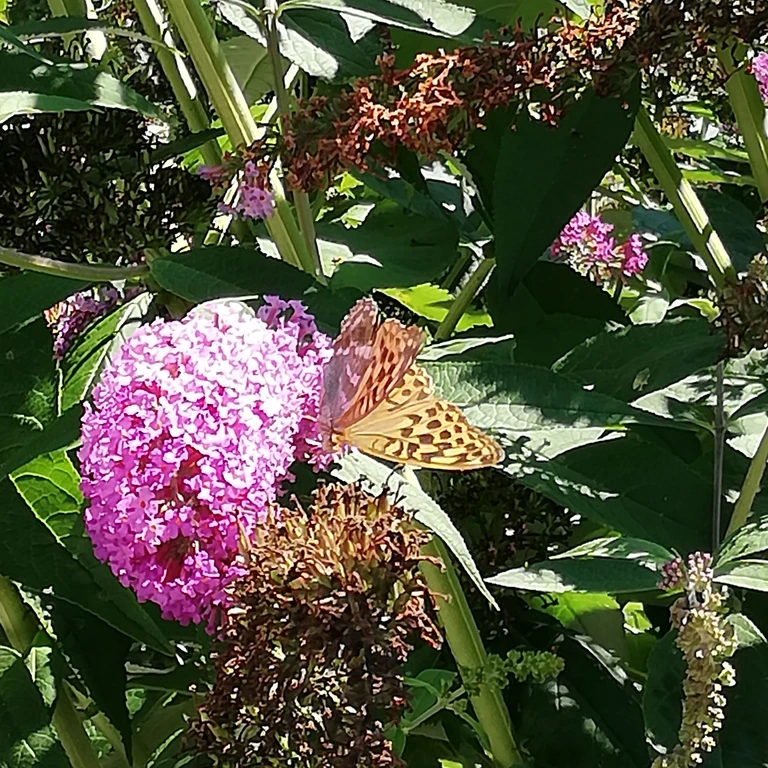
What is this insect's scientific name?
Argynnis paphia
